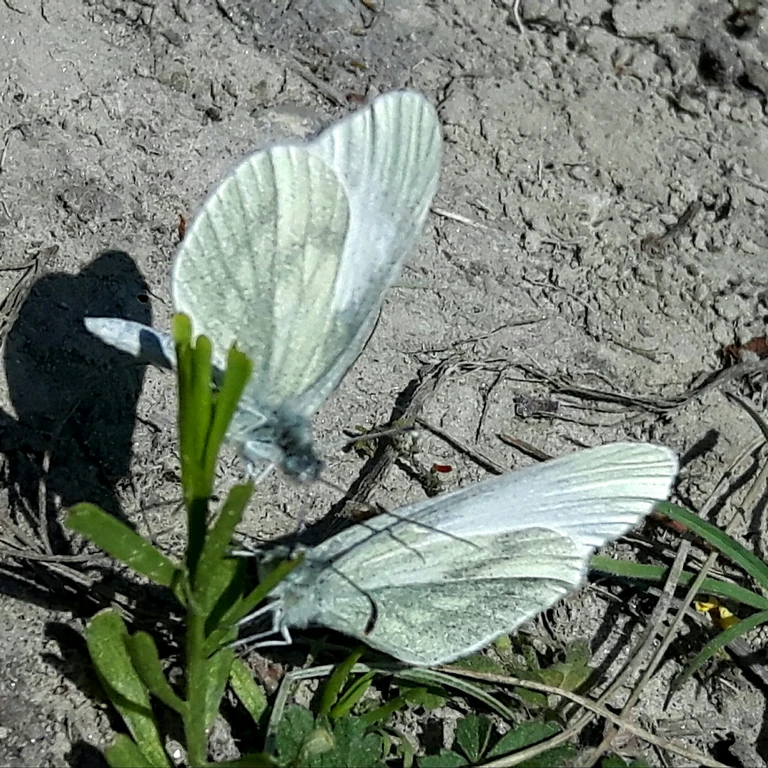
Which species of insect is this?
Leptidea sinapis/juvernica
